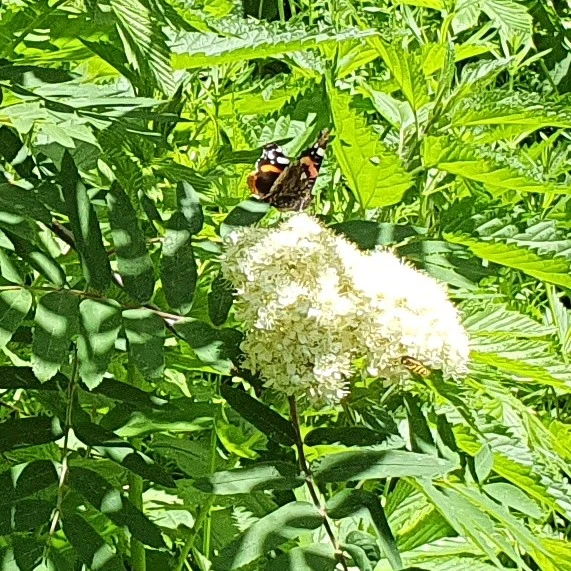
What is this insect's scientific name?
Vanessa atalanta
